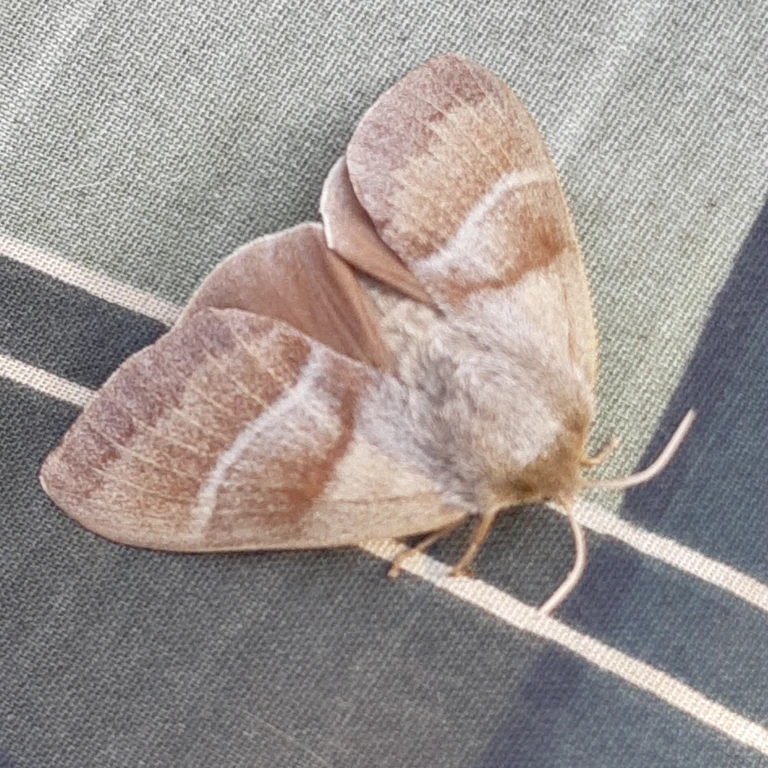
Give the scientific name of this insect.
Macrothylacia rubi
